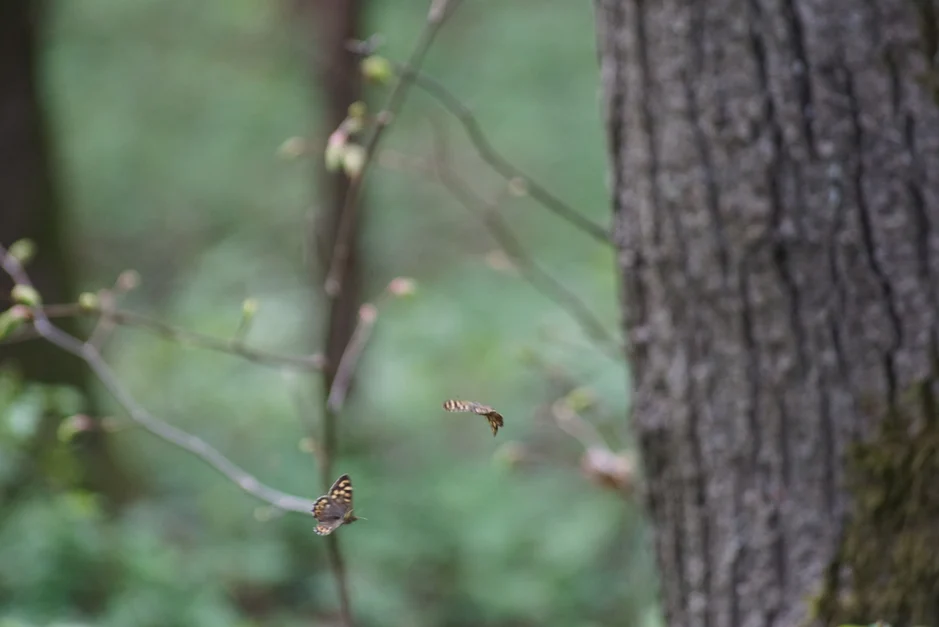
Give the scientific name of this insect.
Pararge aegeria
